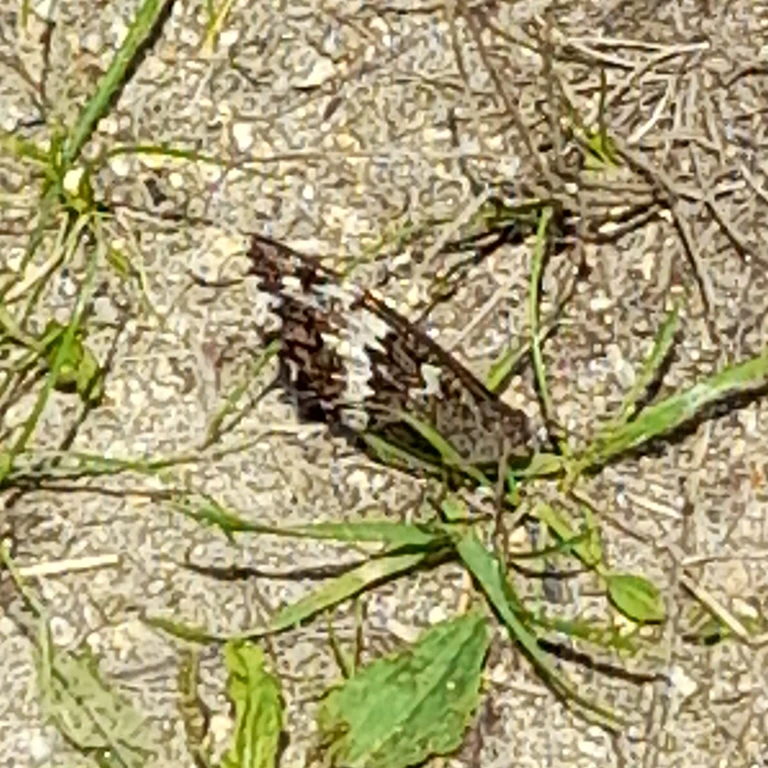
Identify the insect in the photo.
Brintesia circe
